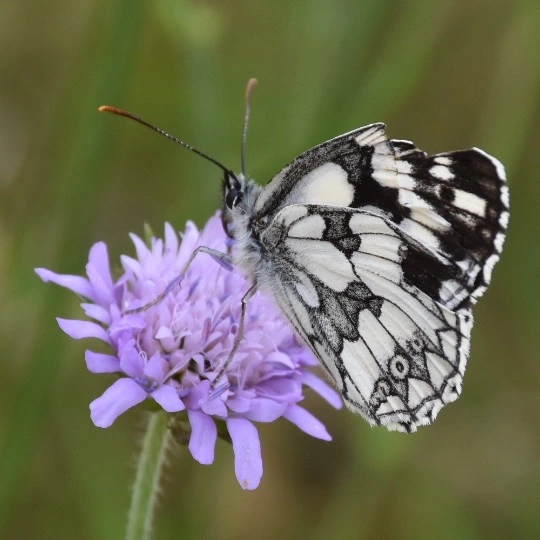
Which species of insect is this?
Melanargia galathea
